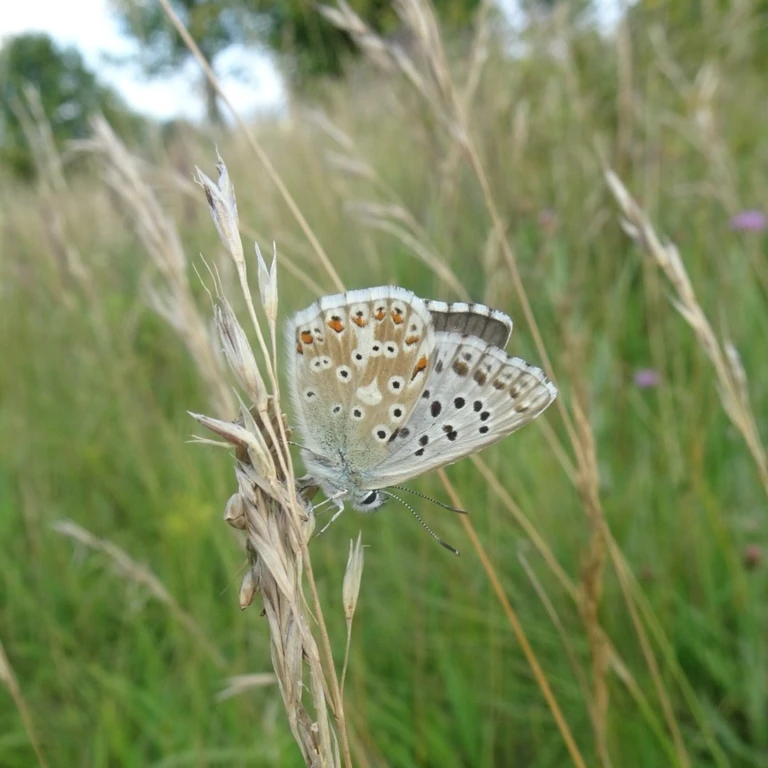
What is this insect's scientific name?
Lysandra coridon
